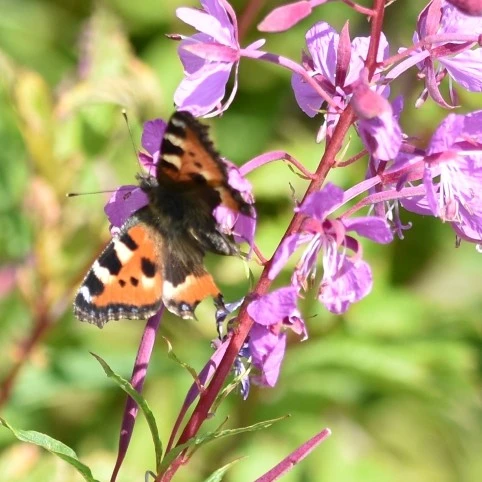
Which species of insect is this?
Aglais urticae
